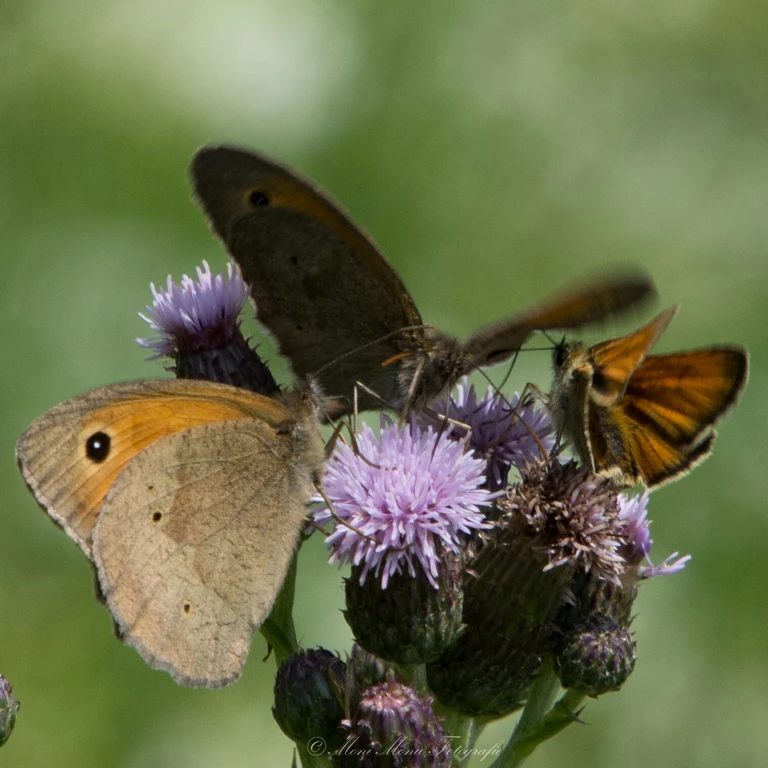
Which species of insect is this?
Maniola jurtina
